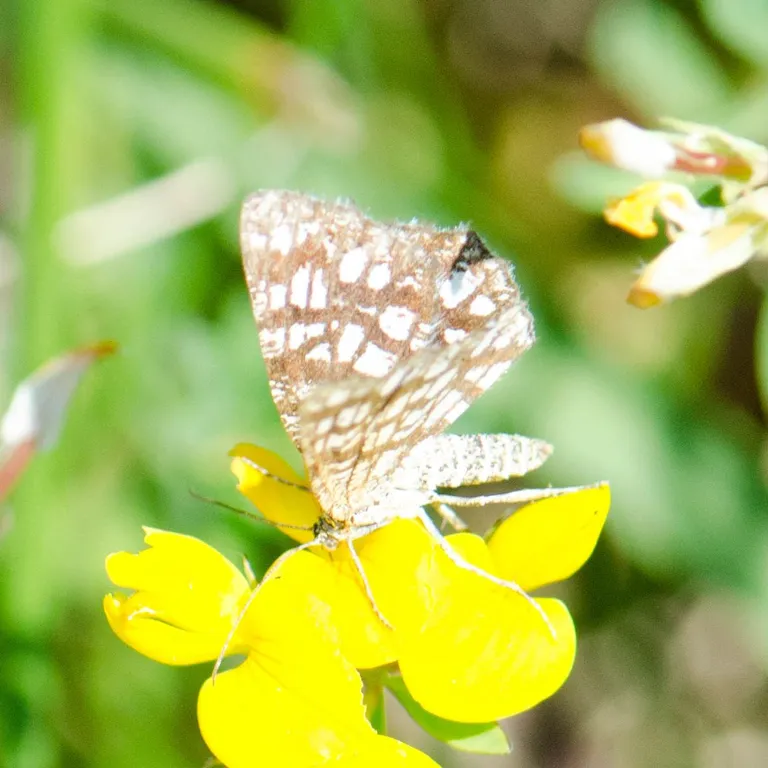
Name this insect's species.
Chiasmia clathrata
